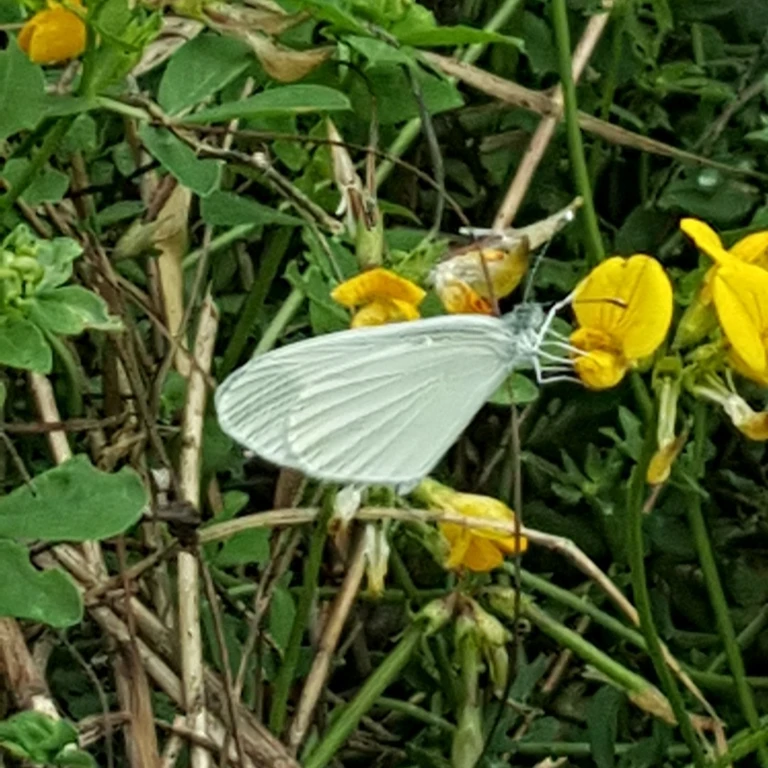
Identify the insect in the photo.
Leptidea sinapis/juvernica
